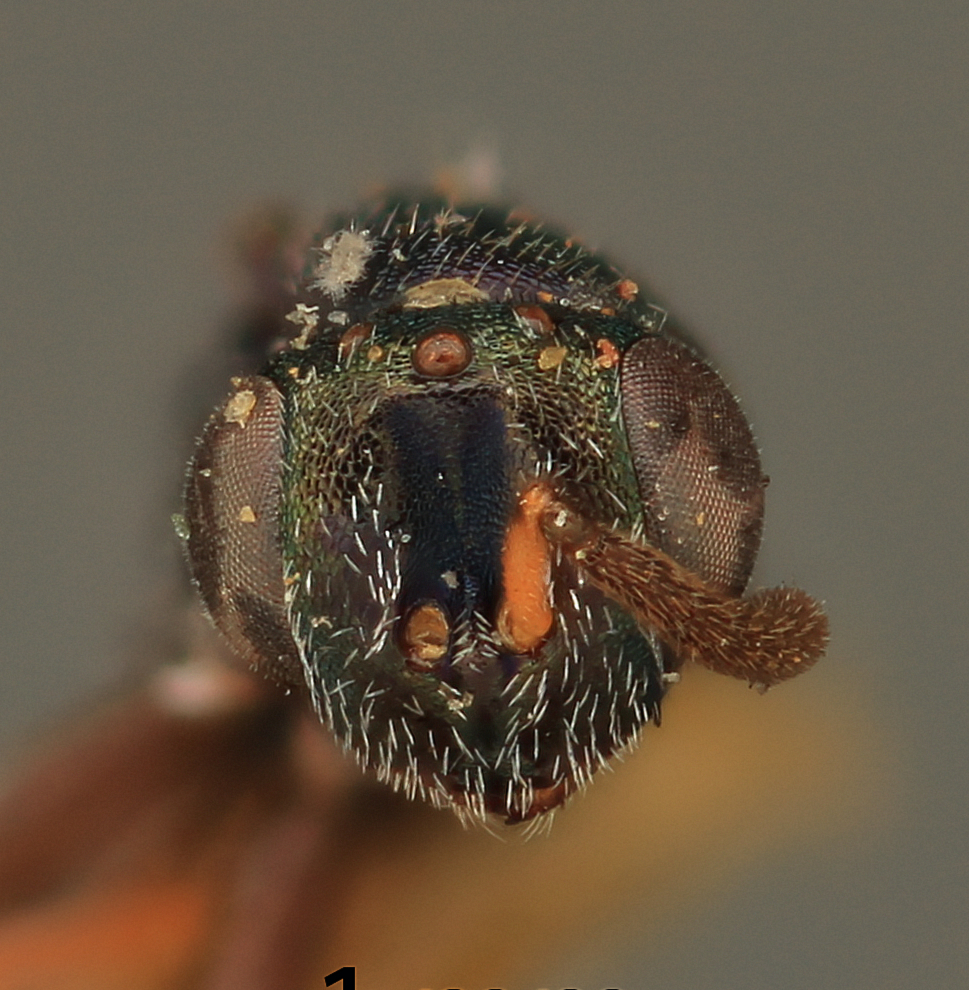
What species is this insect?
Rhopalicus americanus
